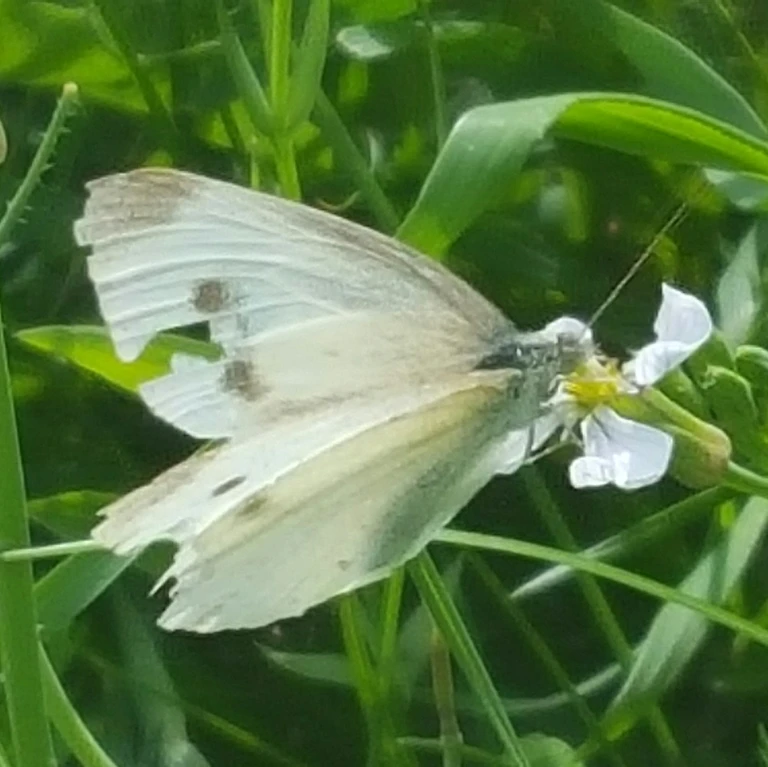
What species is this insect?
Pieris rapae
